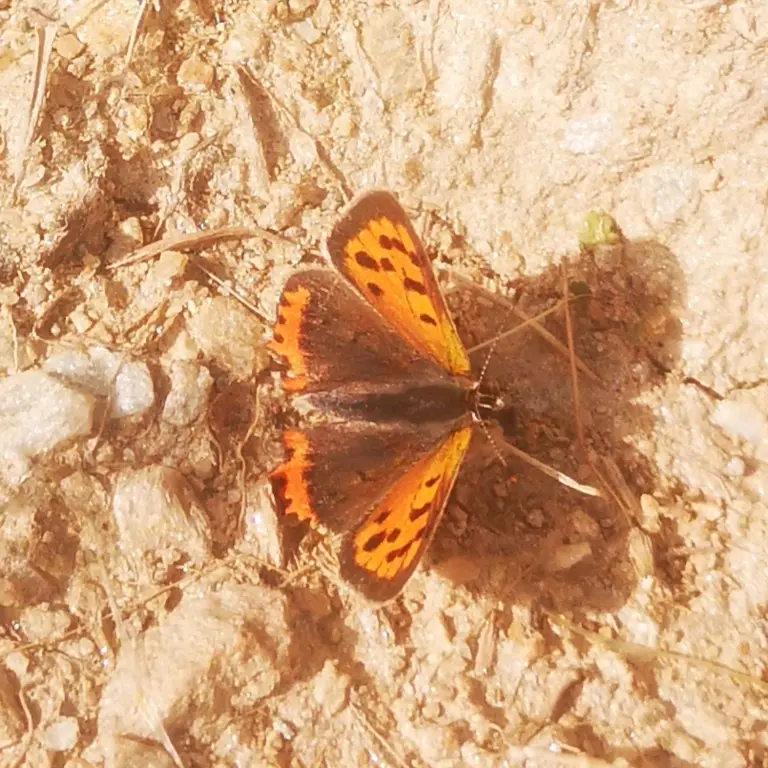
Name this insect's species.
Lycaena phlaeas
